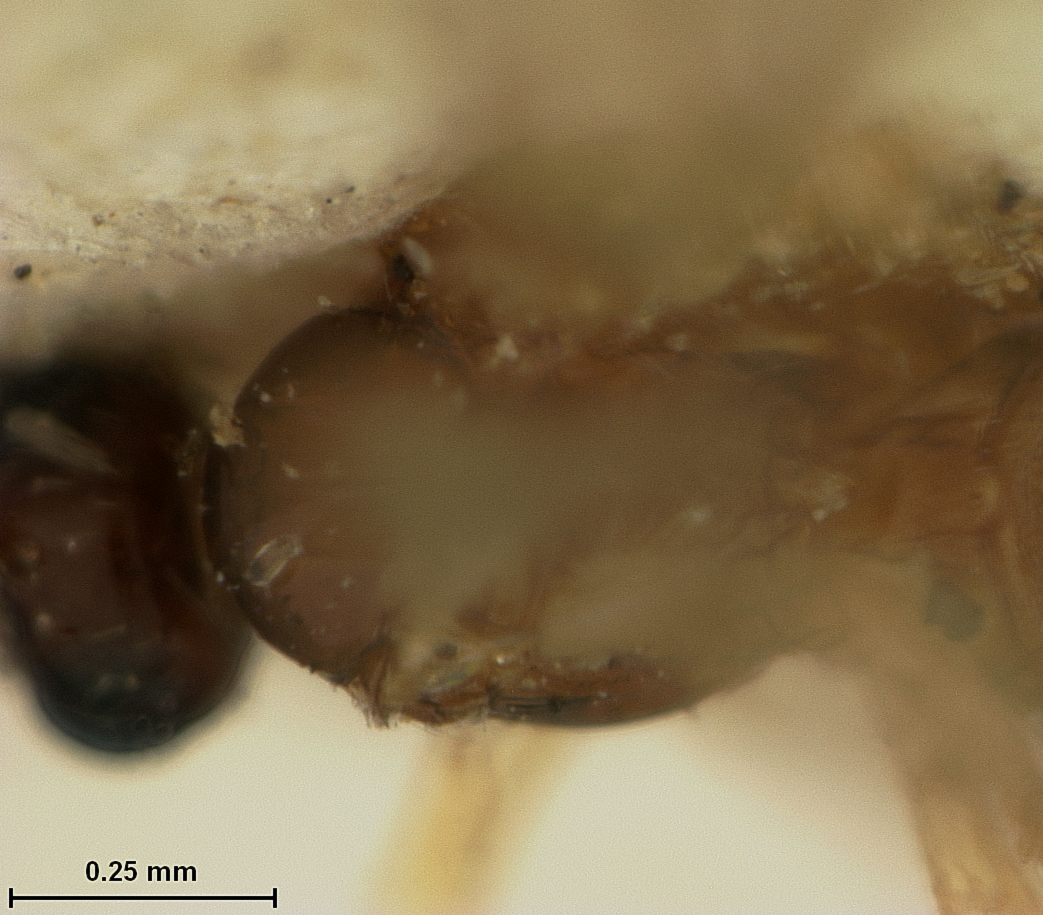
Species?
Mirax aspidiscae
